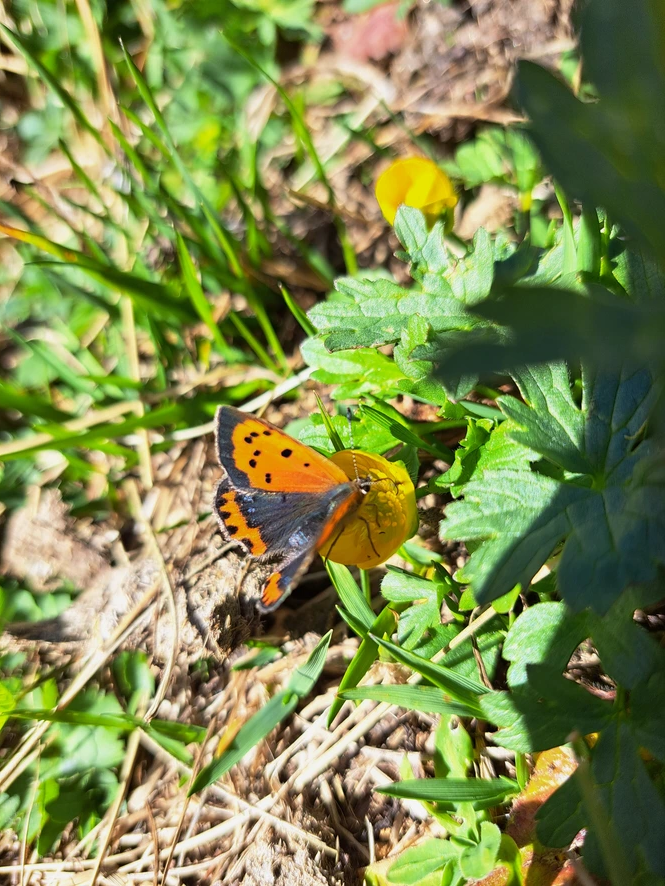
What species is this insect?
Lycaena phlaeas
